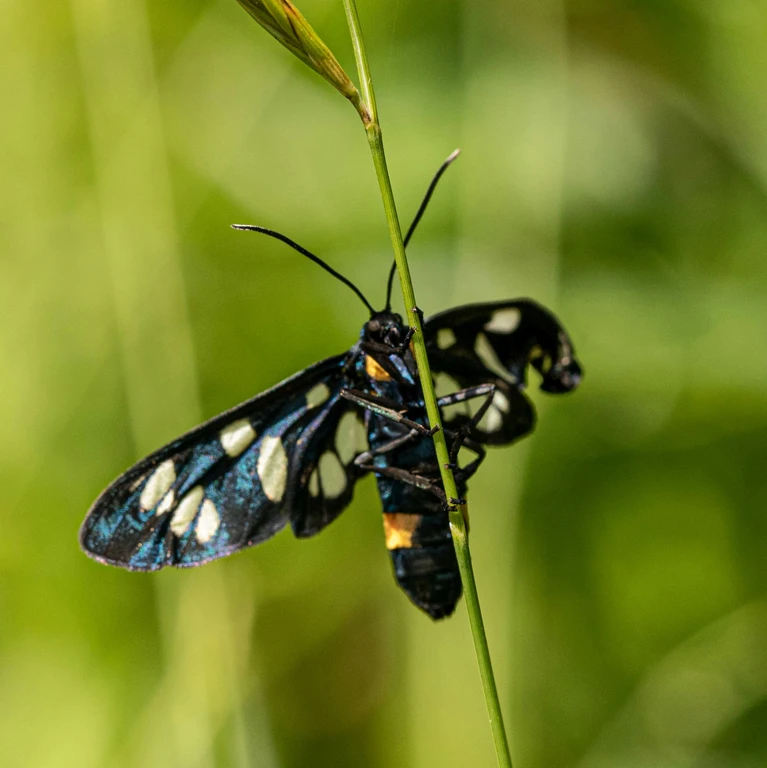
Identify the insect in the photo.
Amata phegea
